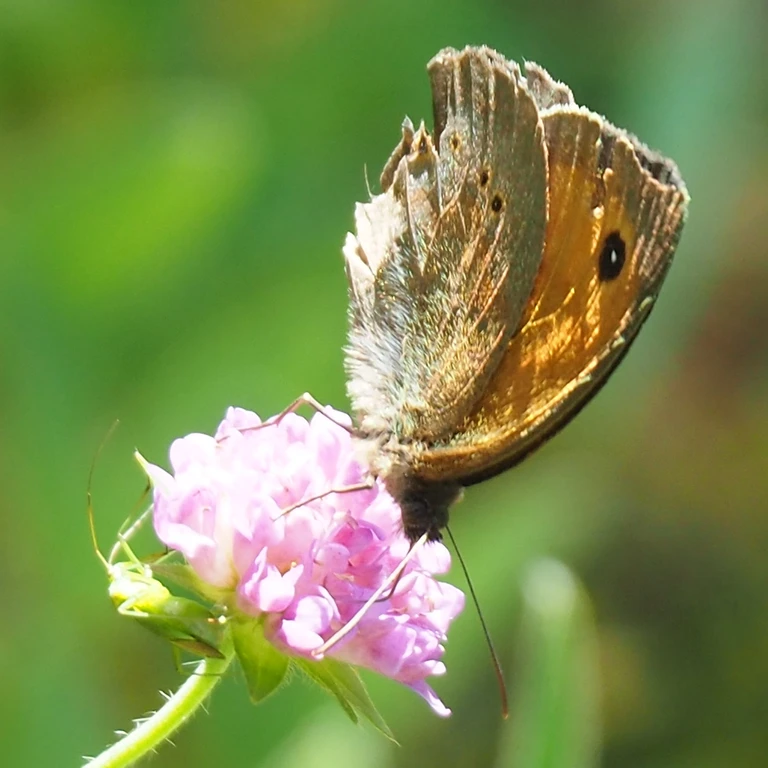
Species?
Maniola jurtina
